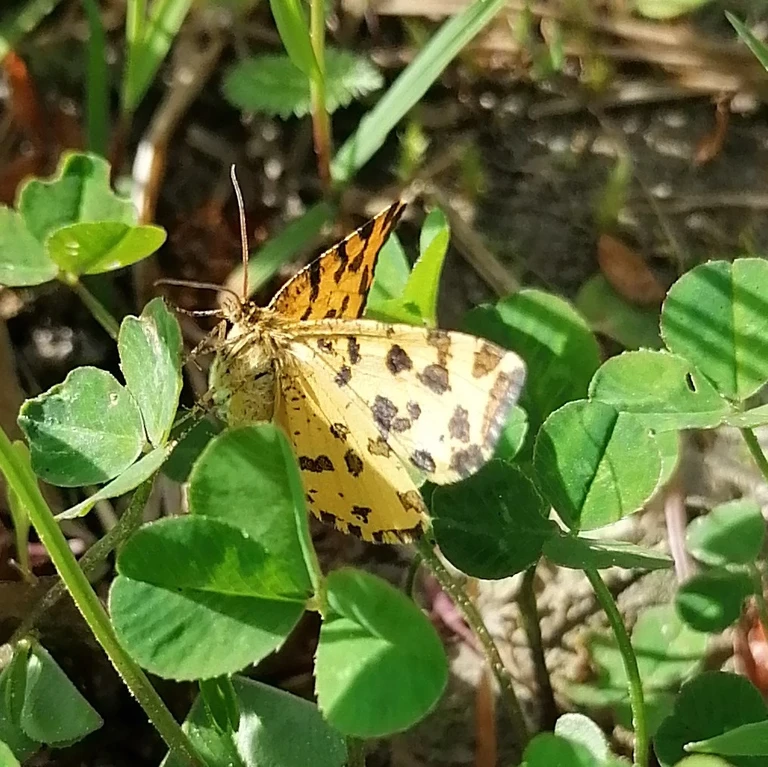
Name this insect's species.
Pseudopanthera macularia
